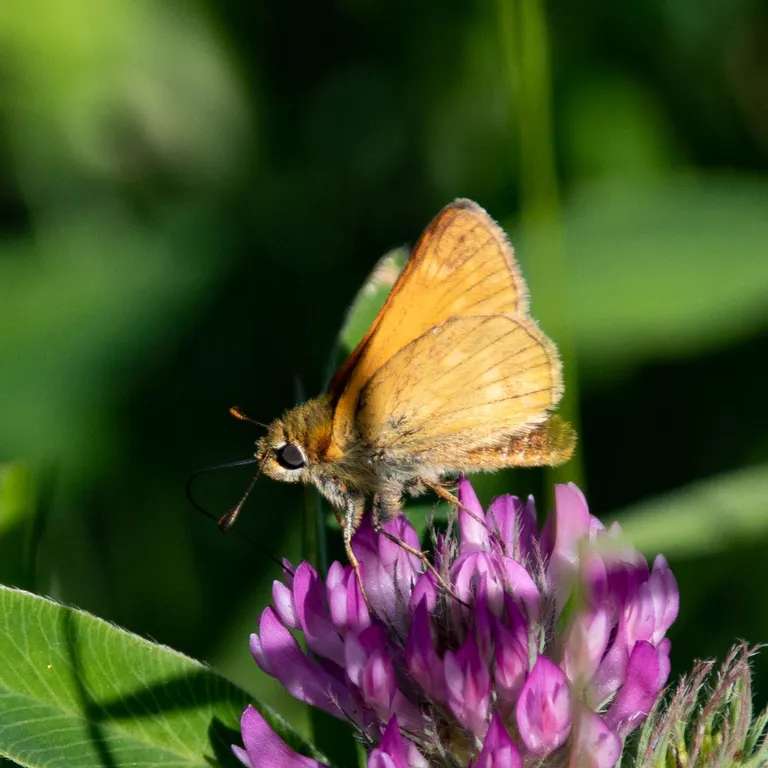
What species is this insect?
Ochlodes sylvanus (also Ochlodes venata)
